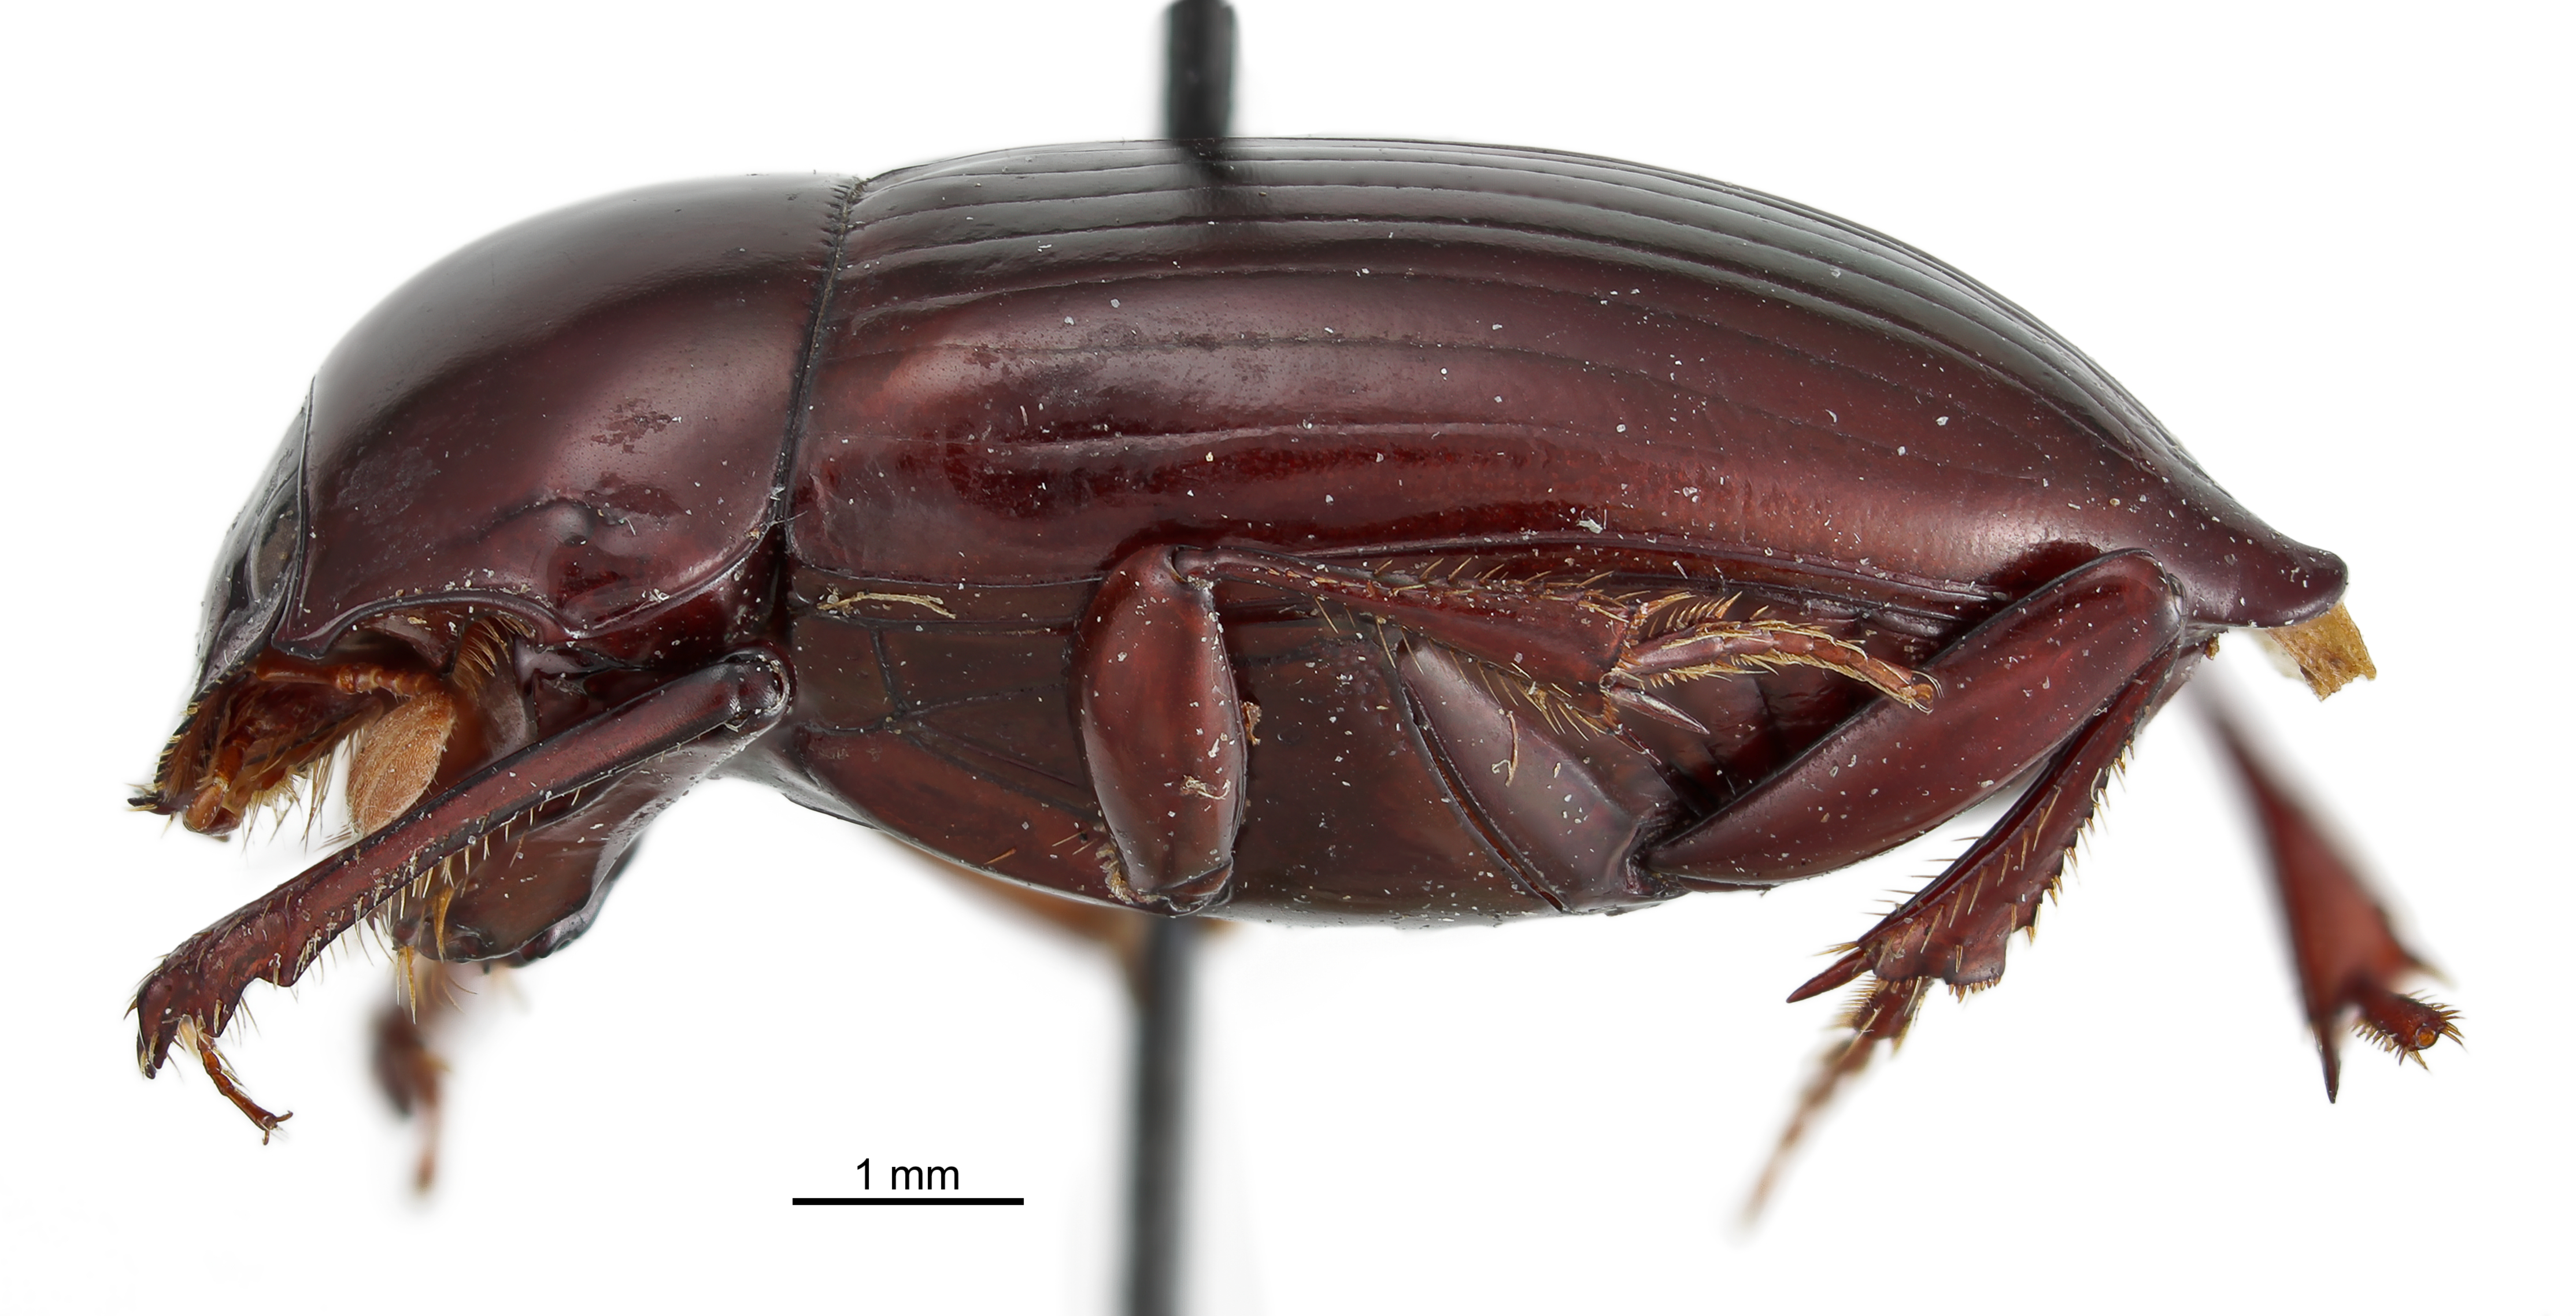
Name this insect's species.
Canthon variabilis
